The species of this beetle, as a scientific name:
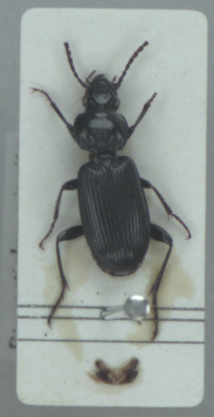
Pterostichus nigrita
